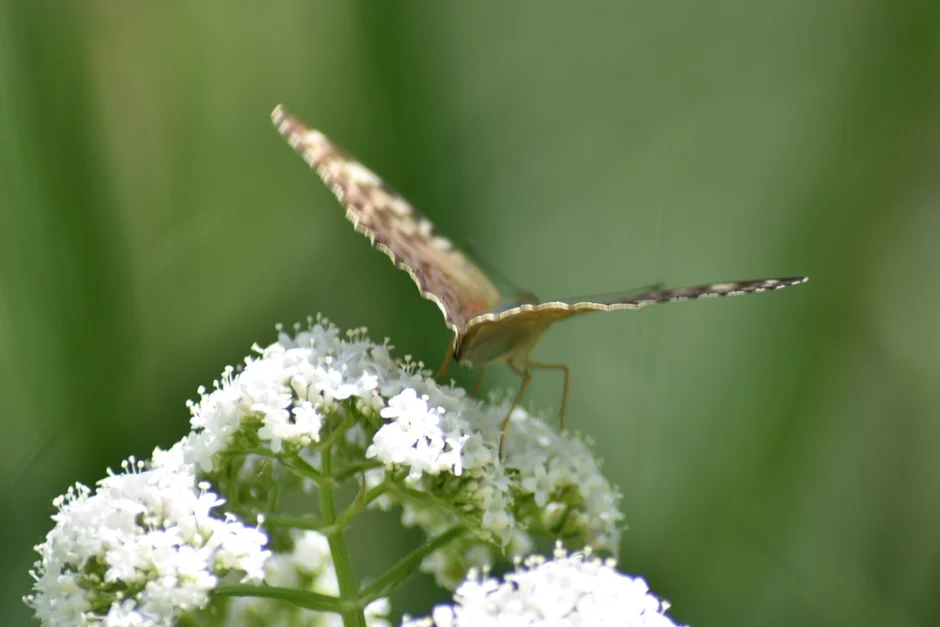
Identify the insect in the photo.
Argynnis paphia
